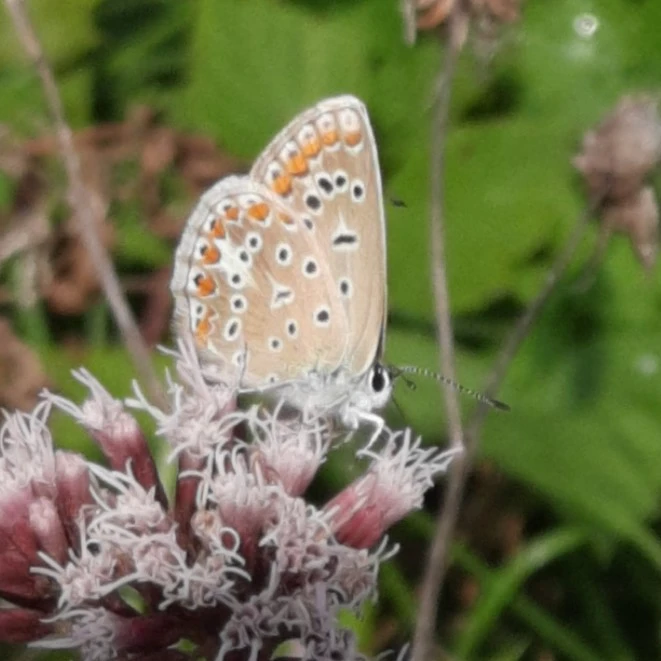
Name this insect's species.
Polyommatus icarus
